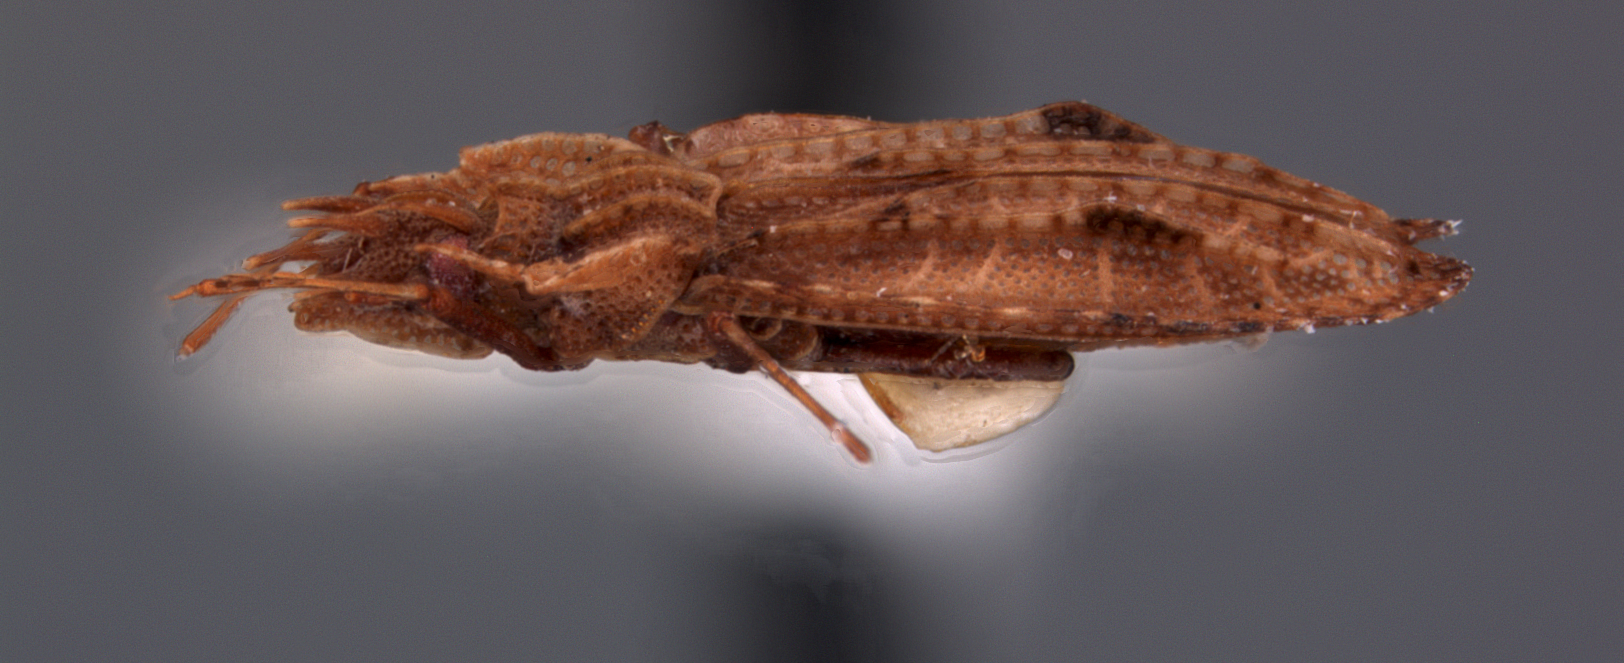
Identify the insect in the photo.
Phatnoma tonkinana
